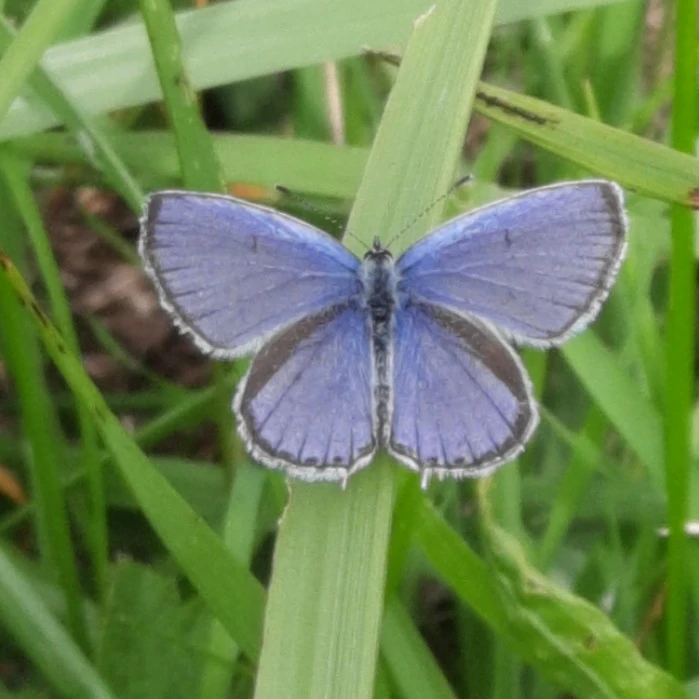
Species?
Cupido argiades (also Elkalyce argiades)
